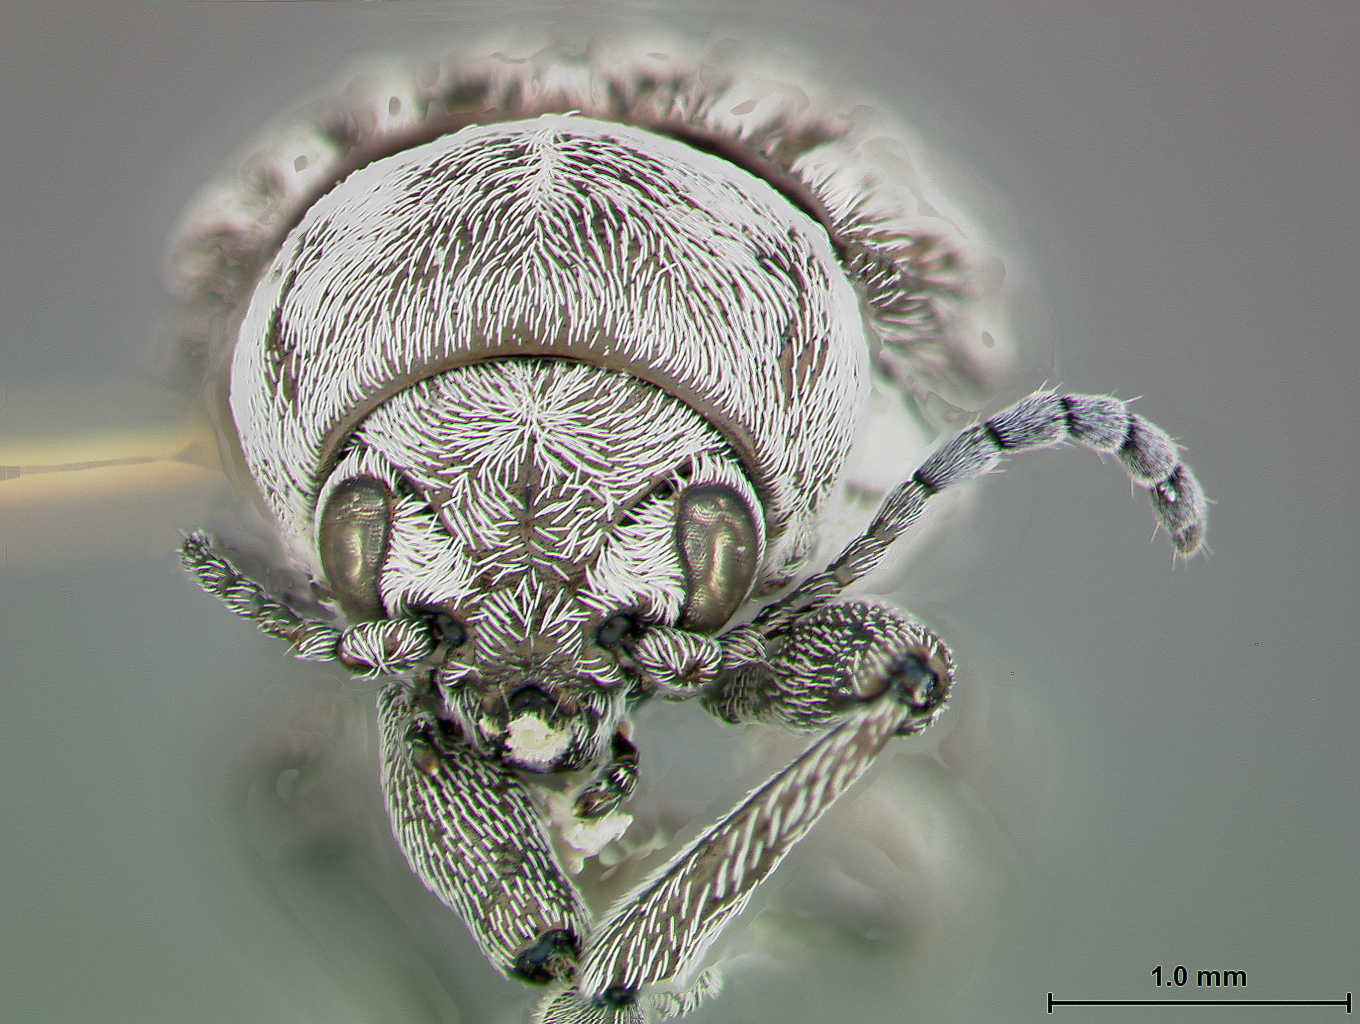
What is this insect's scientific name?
Graphops comosa
